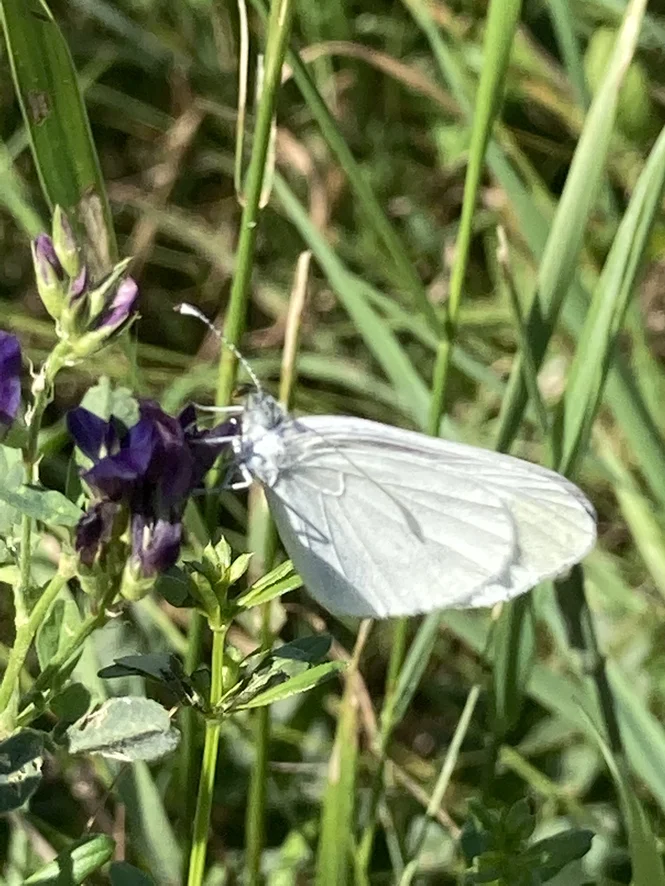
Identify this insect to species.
Leptidea sinapis/juvernica
